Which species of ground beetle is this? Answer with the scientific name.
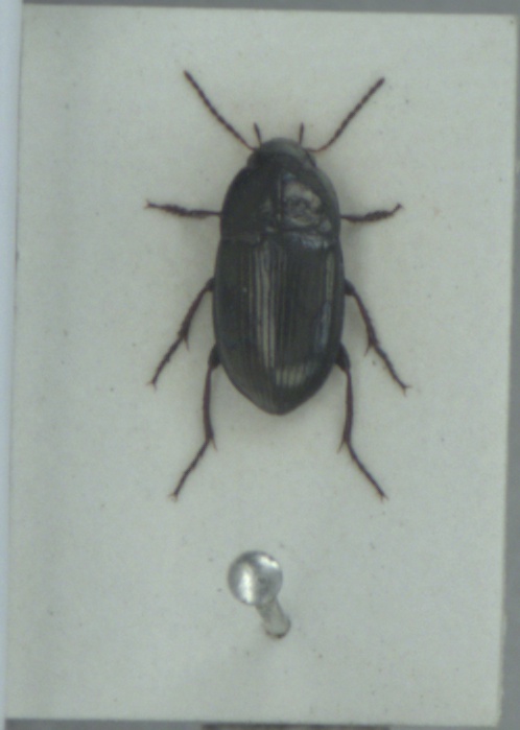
Amara convexior
